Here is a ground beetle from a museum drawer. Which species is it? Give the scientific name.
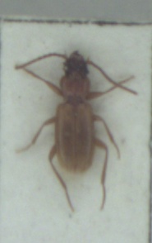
Trechoblemus micros
